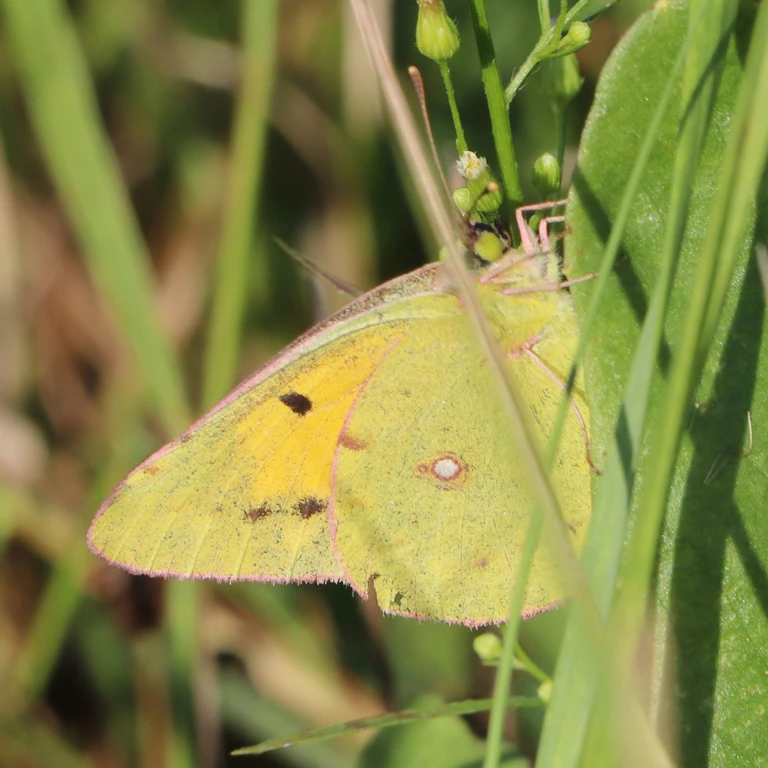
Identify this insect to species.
Colias croceus
